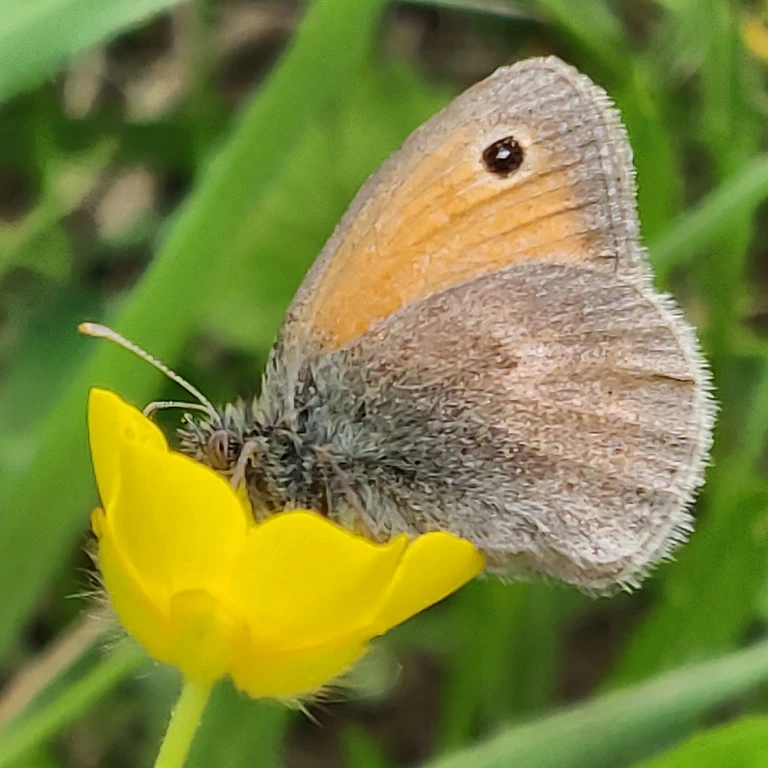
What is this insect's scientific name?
Coenonympha pamphilus
